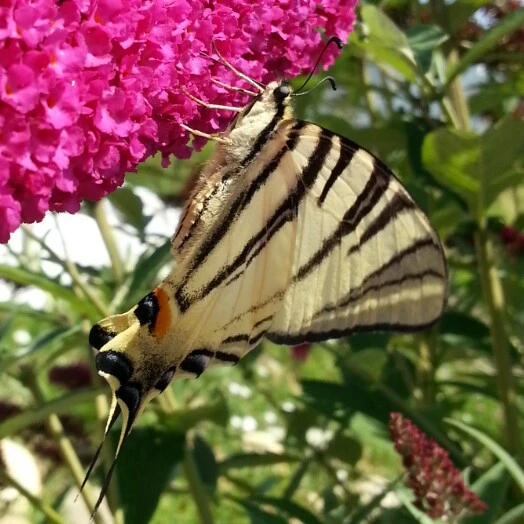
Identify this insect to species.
Iphiclides podalirius
